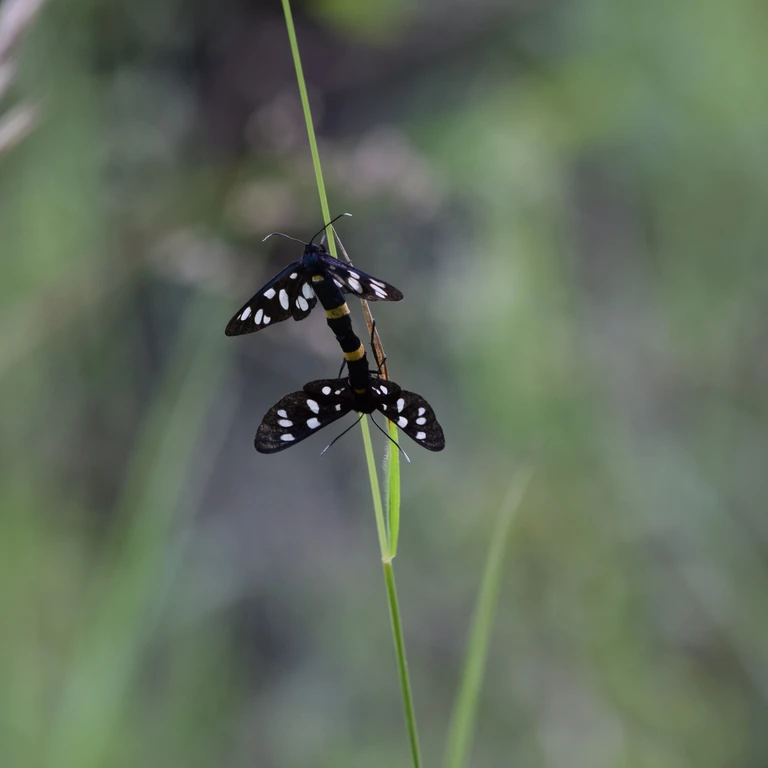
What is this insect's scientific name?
Amata phegea
